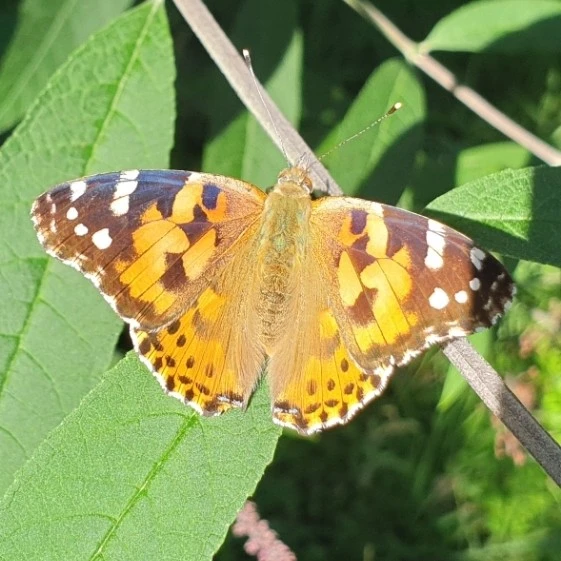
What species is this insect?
Vanessa cardui
